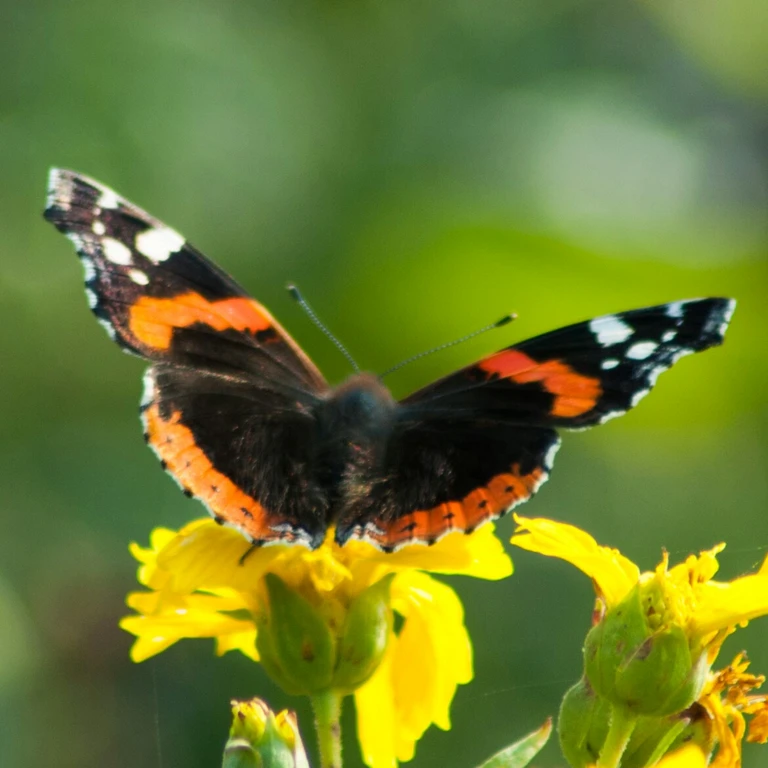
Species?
Vanessa atalanta
